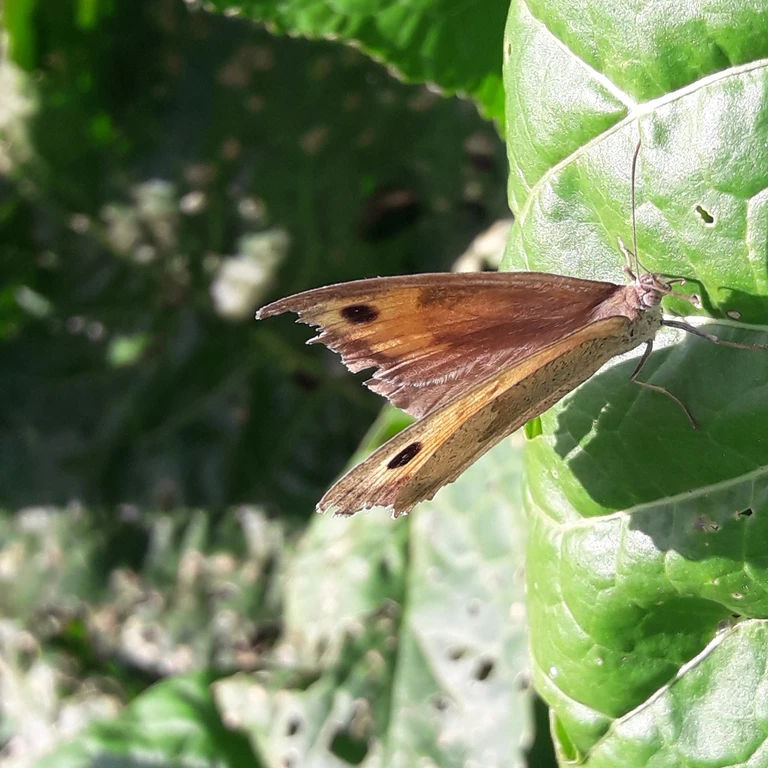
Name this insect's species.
Maniola jurtina
